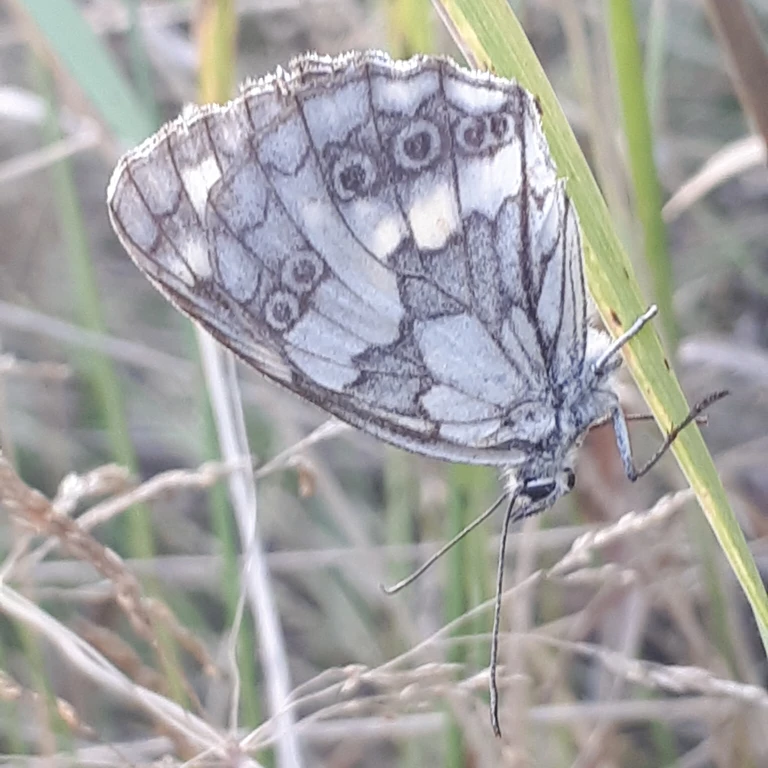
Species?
Melanargia galathea
